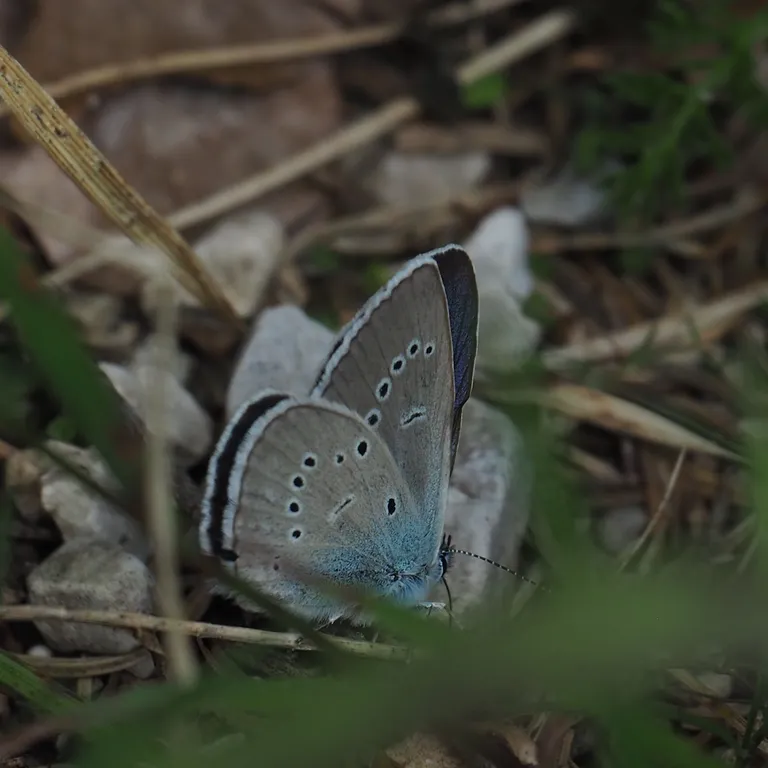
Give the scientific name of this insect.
Cyaniris semiargus
